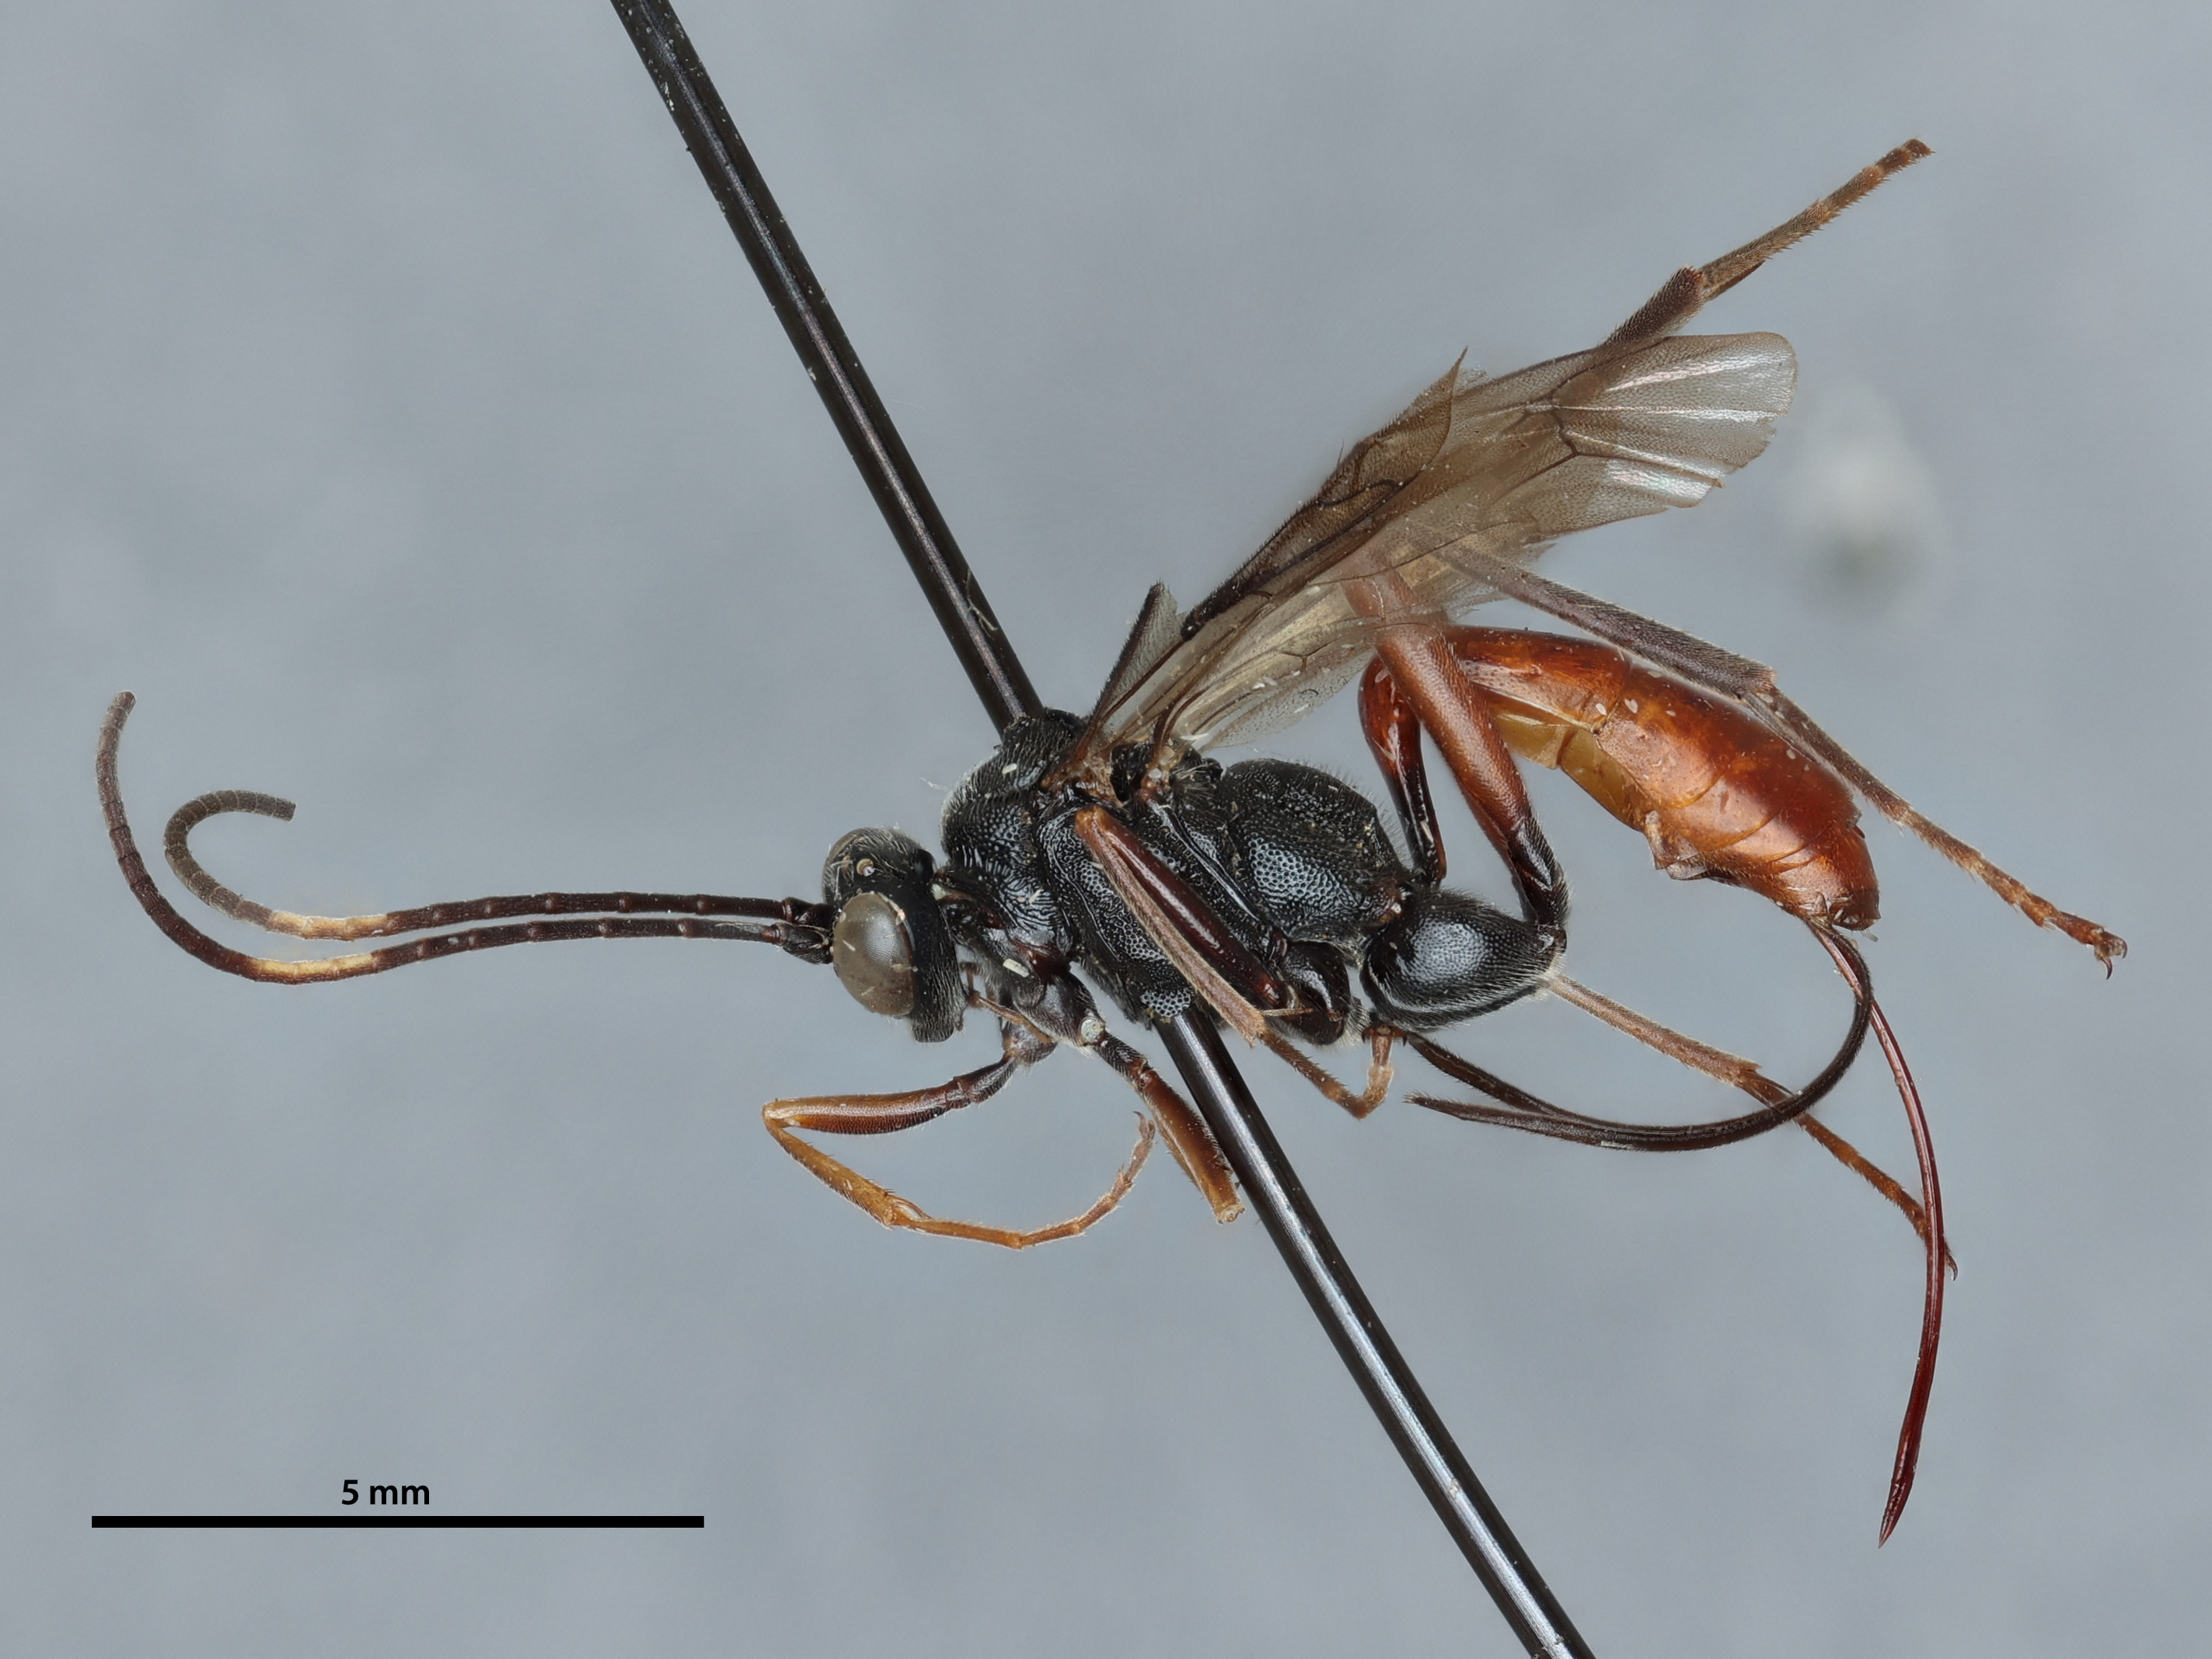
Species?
Mesostenus tyemporalis
